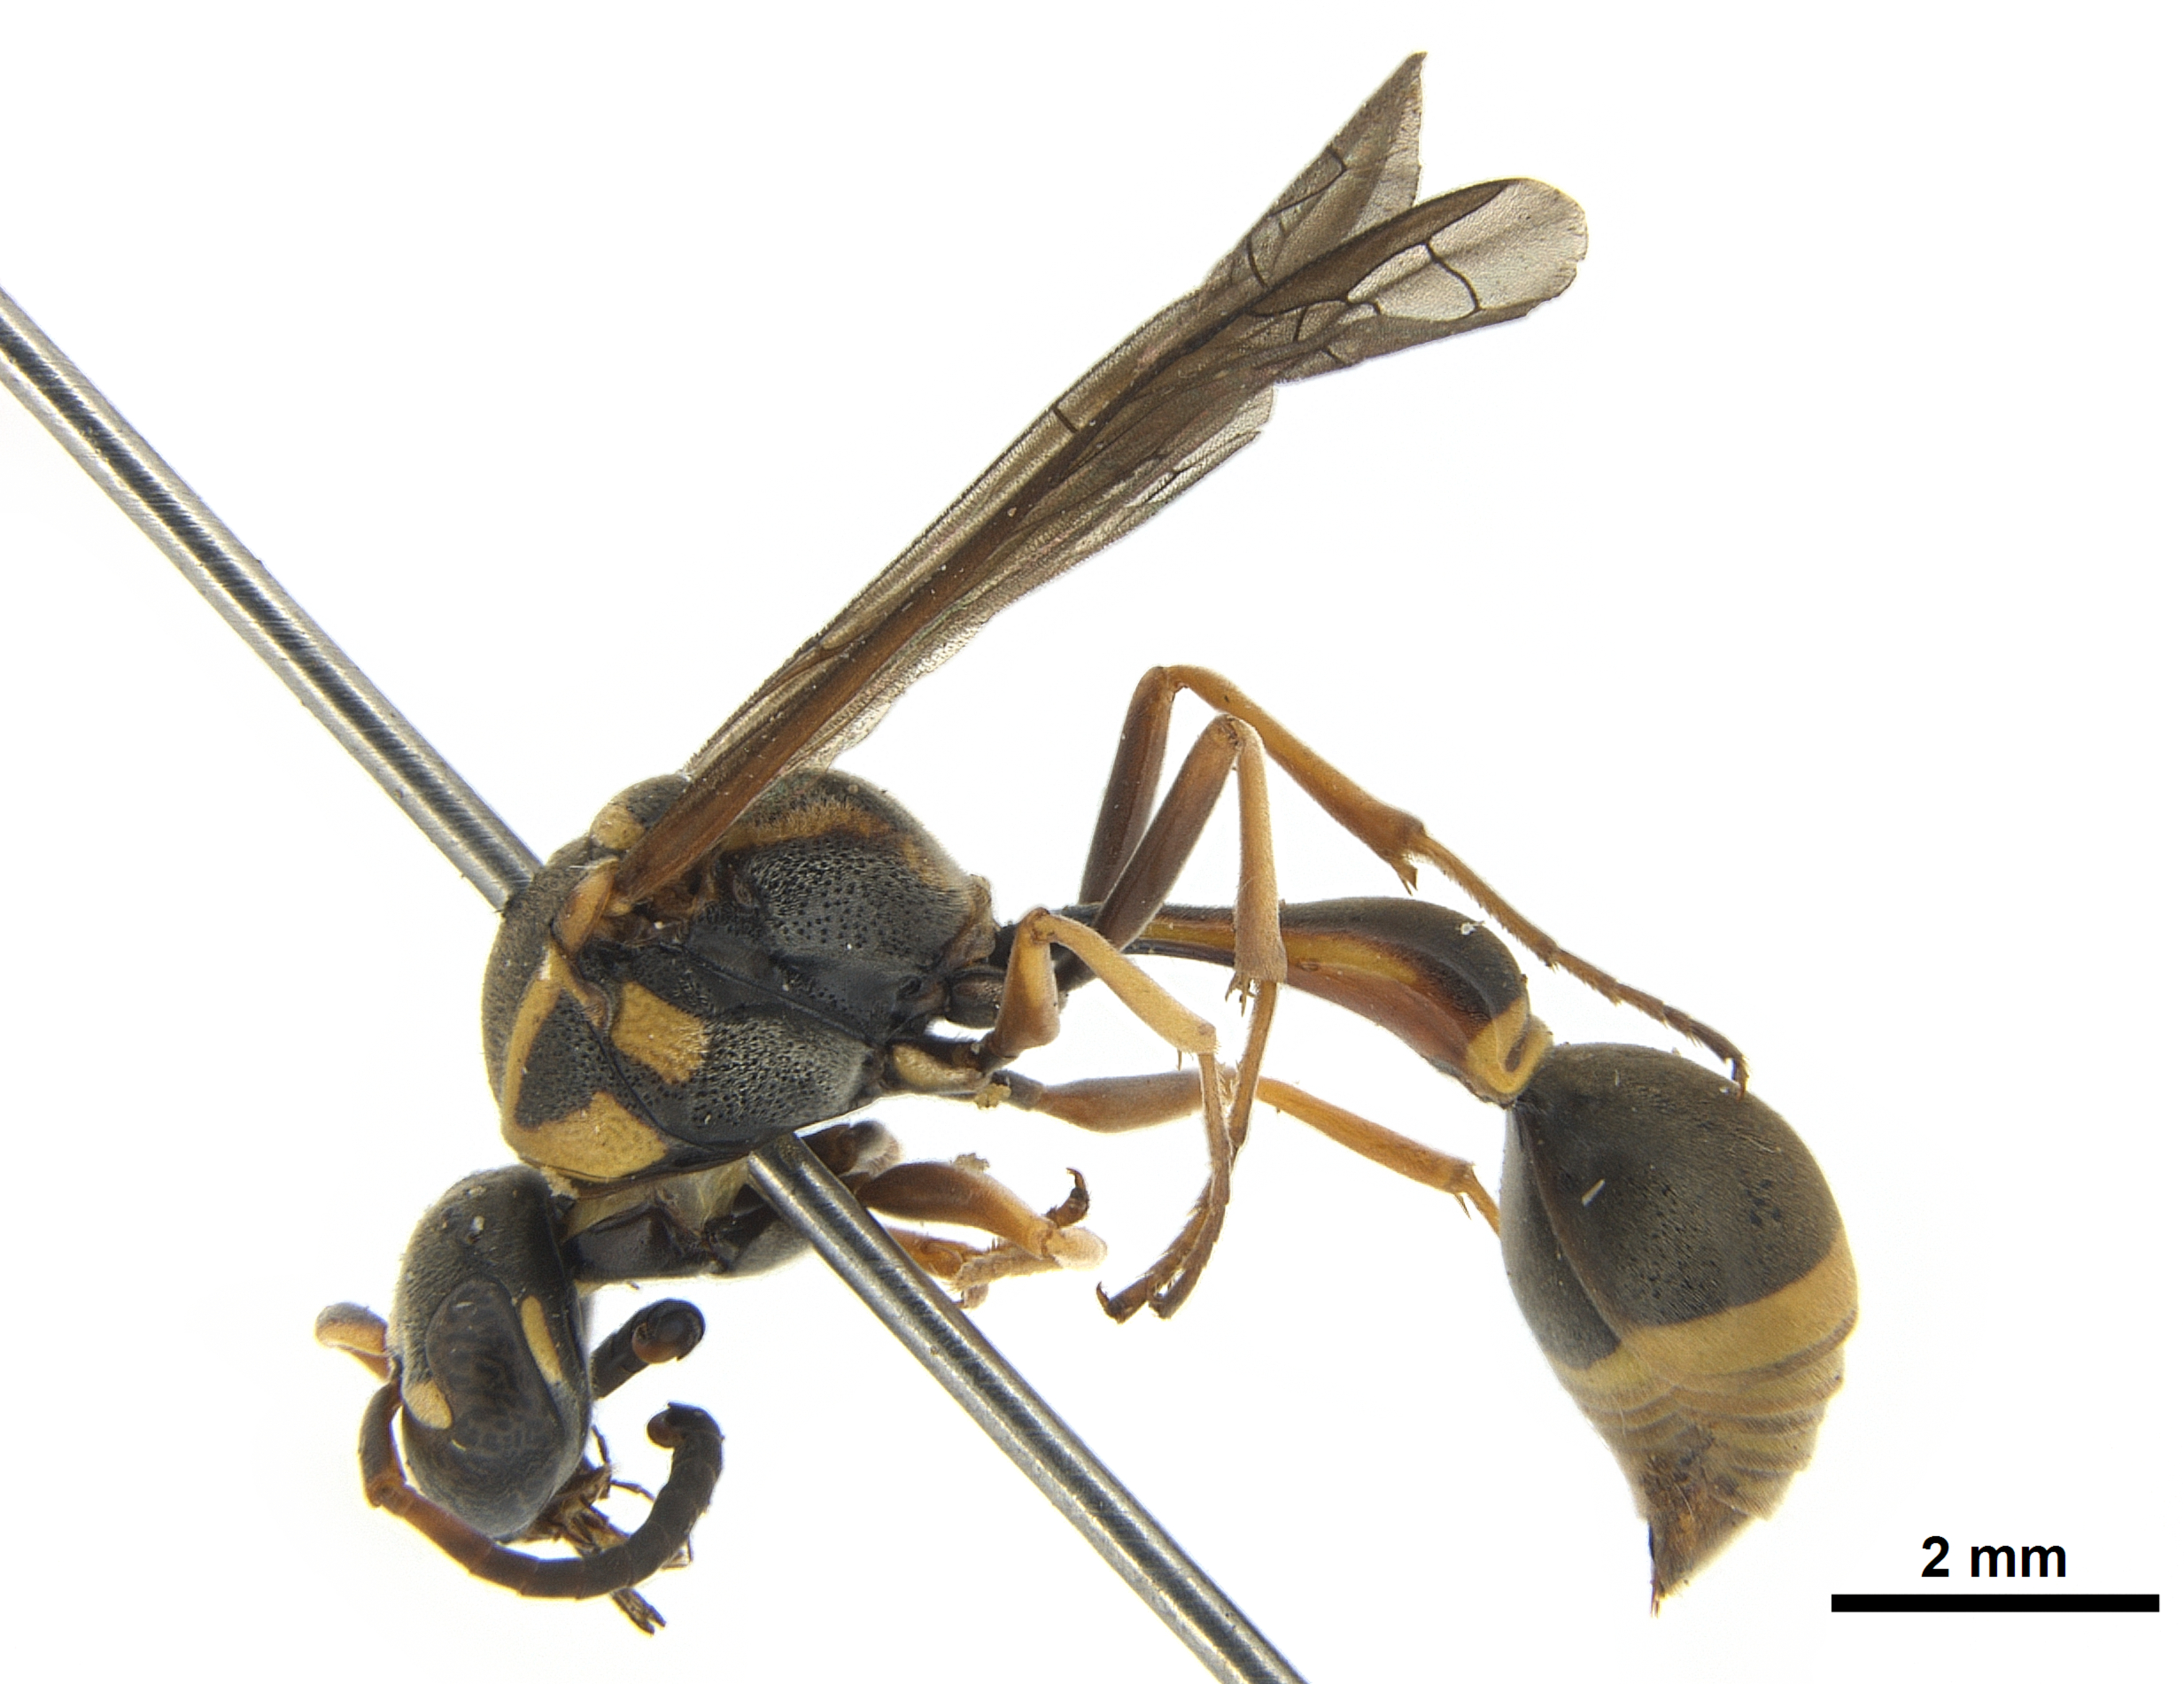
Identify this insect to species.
Alphamenes campanulatus
